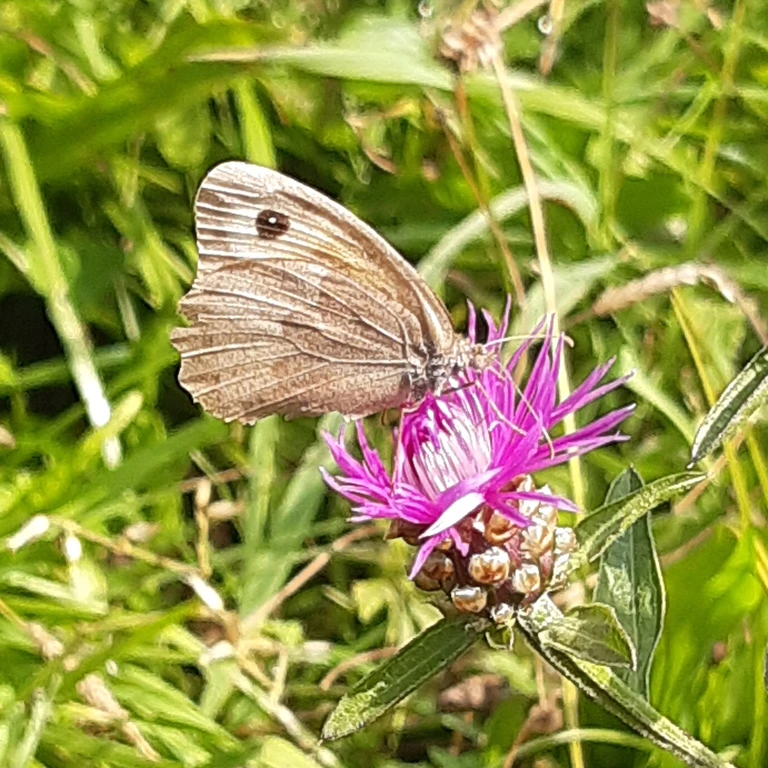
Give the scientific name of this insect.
Maniola jurtina
